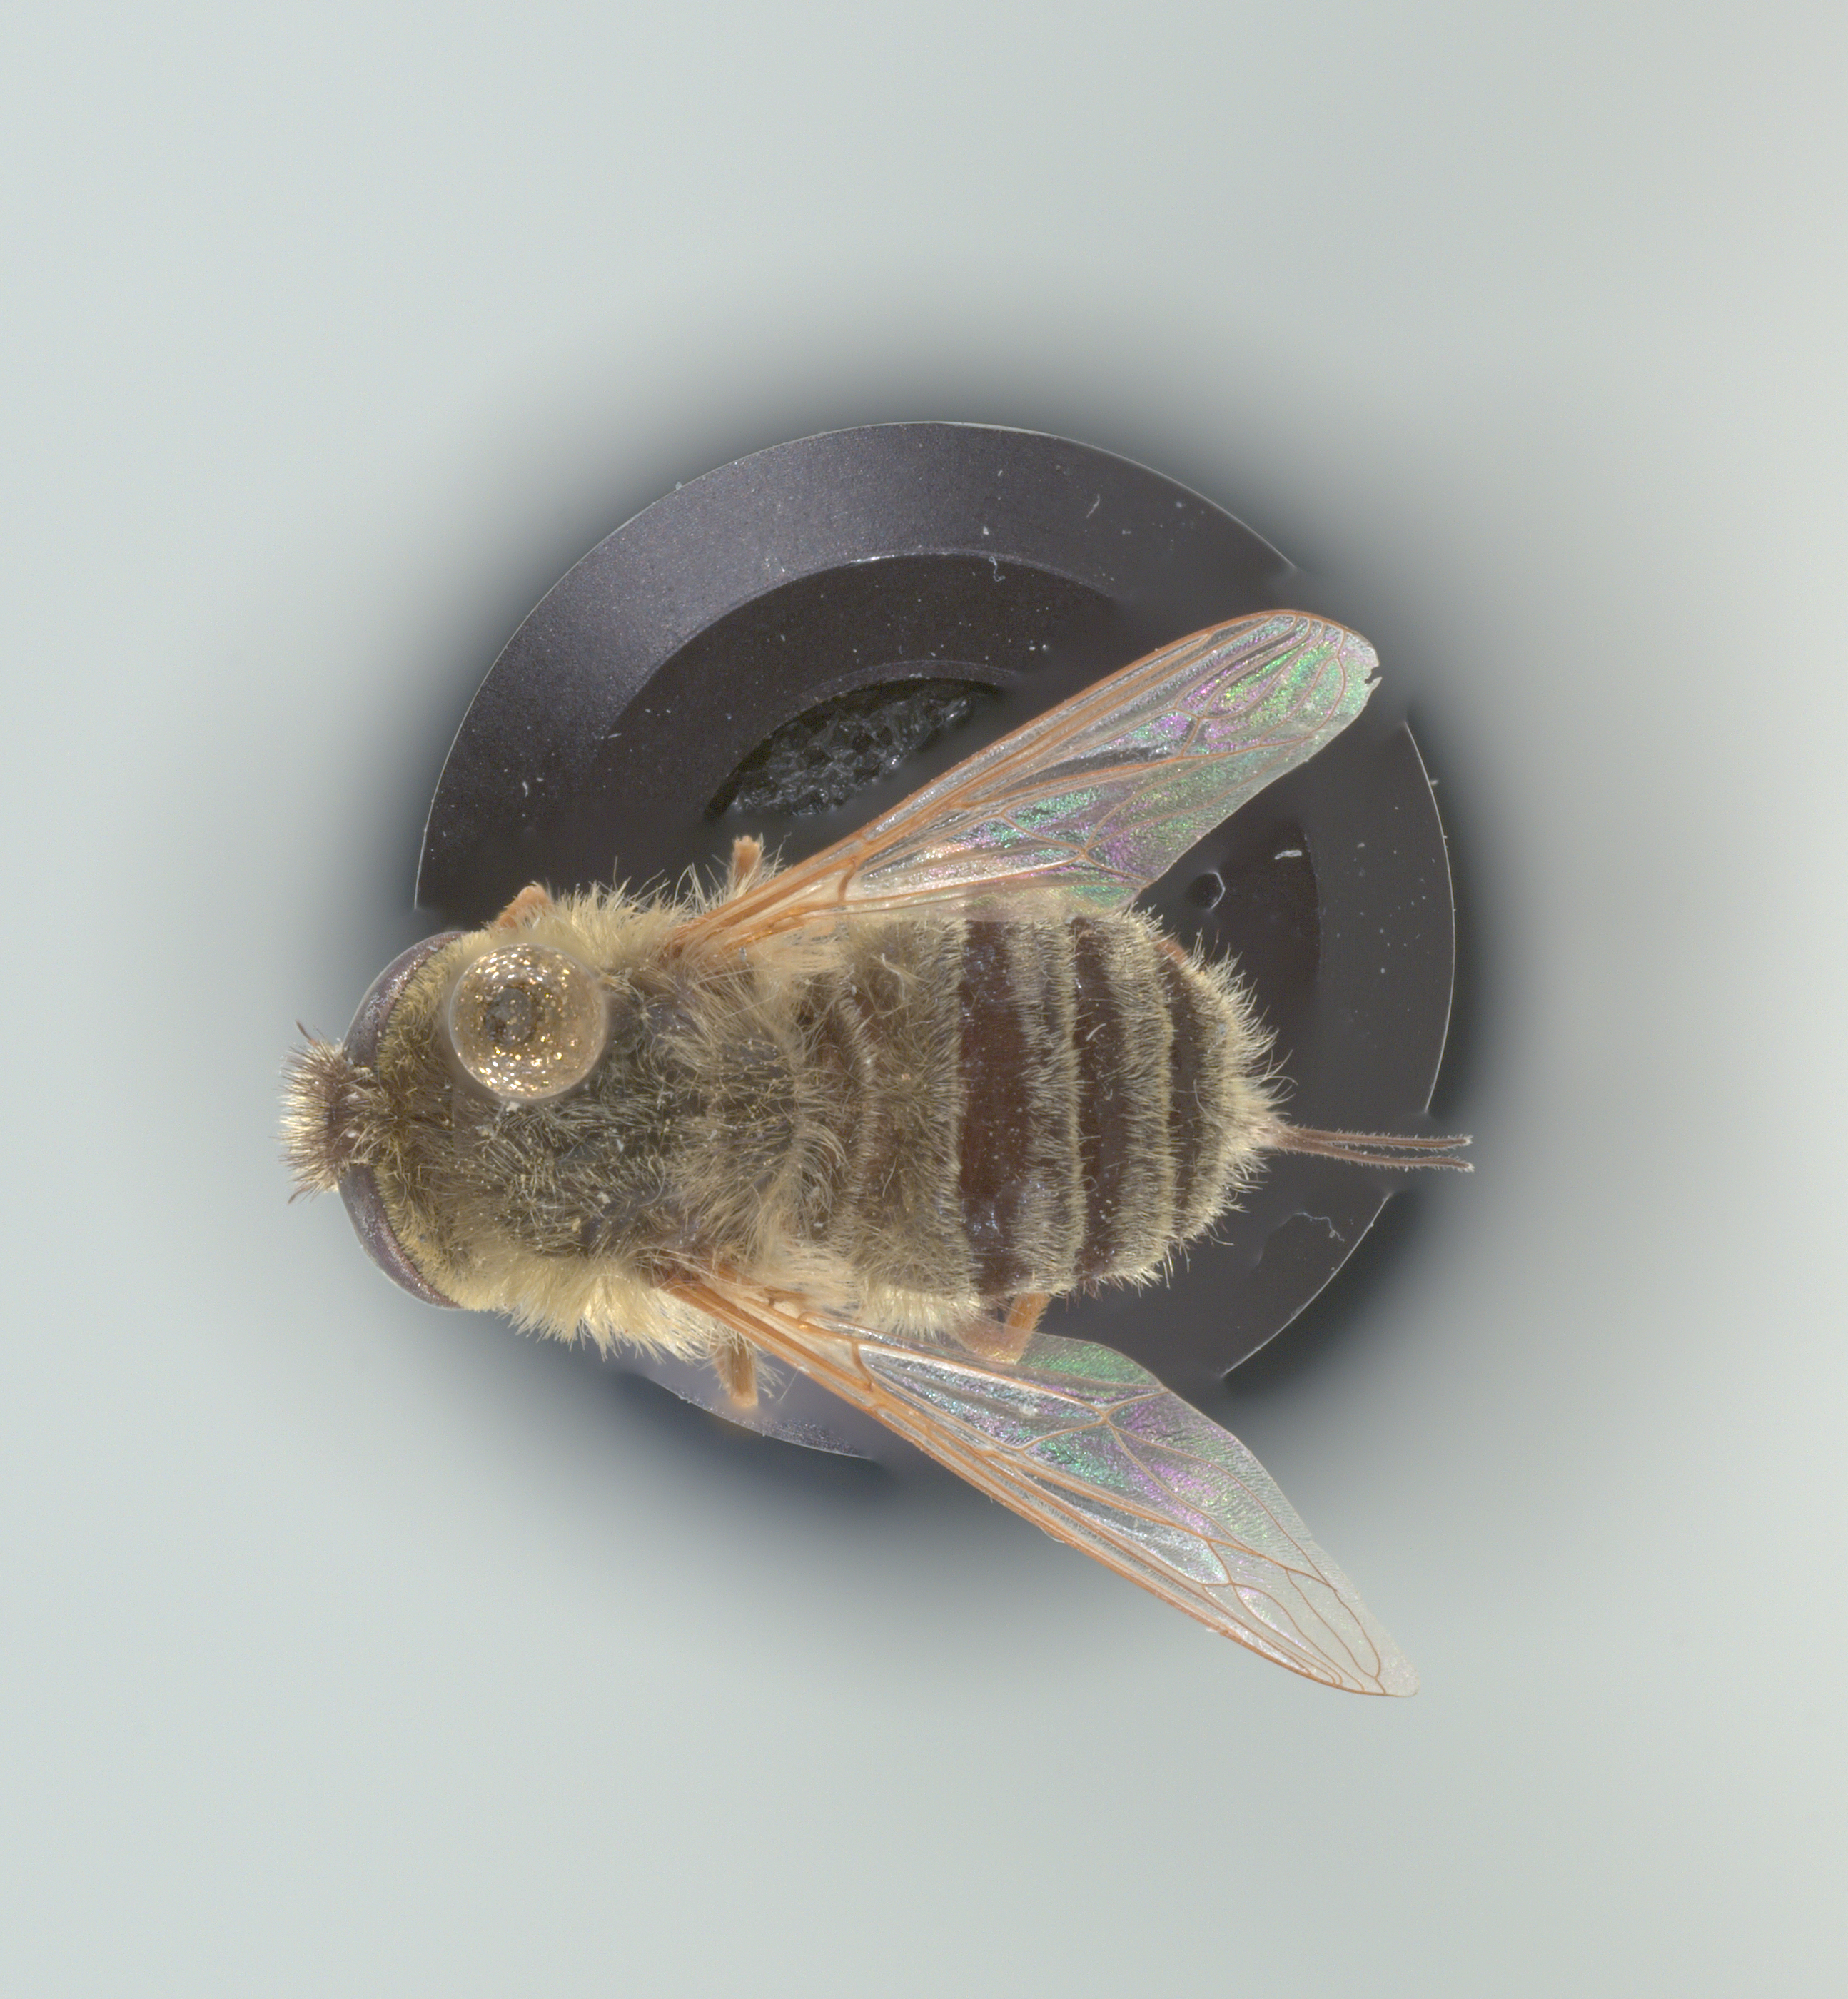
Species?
Neorhynchocephalus sackenii
